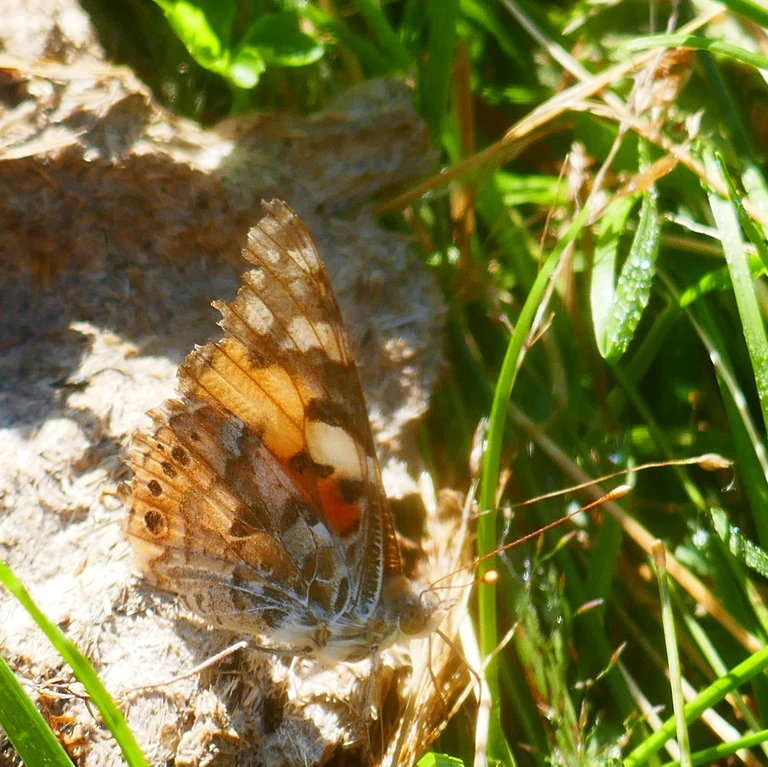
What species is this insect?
Vanessa cardui
